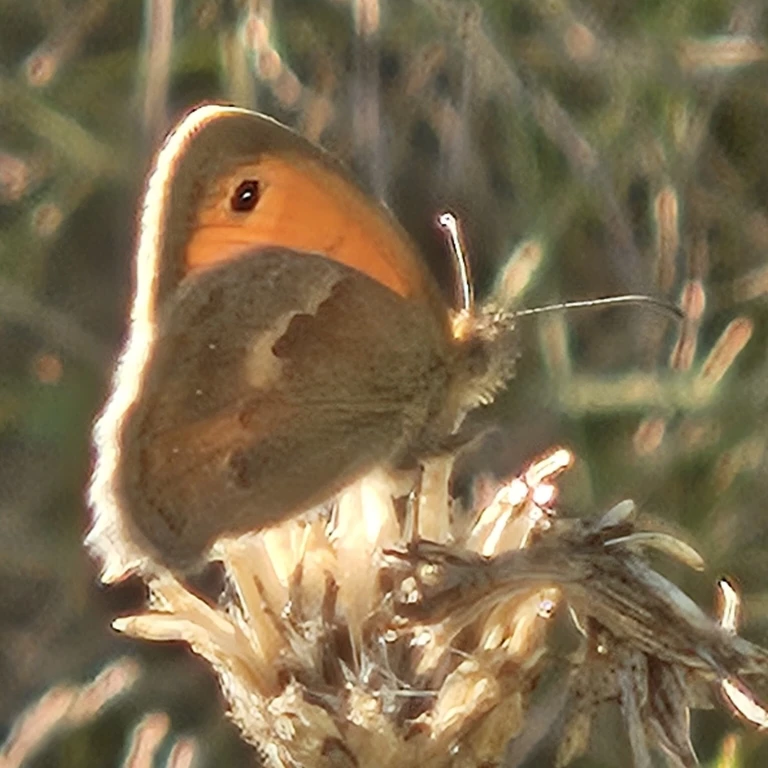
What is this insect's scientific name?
Coenonympha pamphilus
